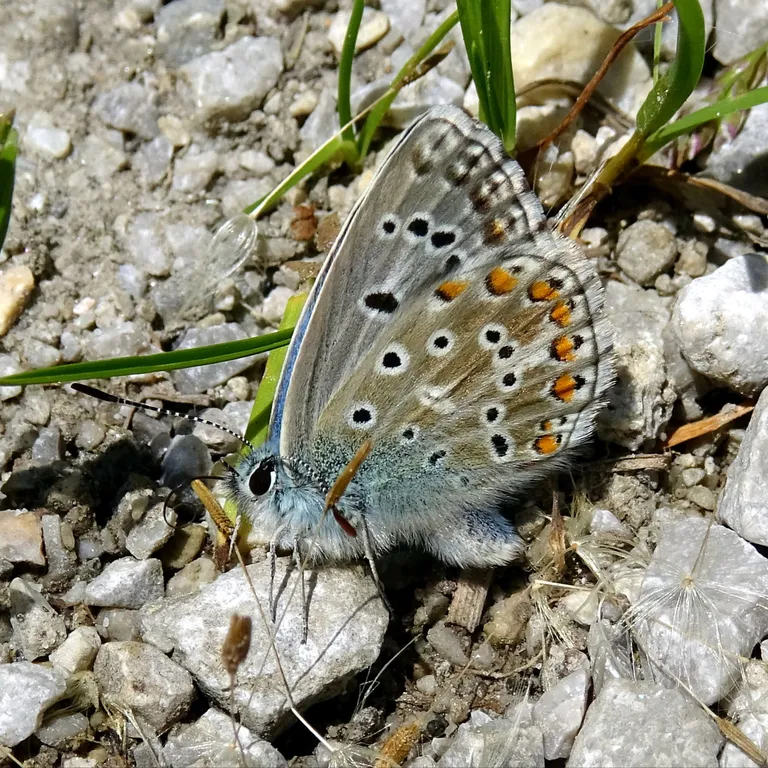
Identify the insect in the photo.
Lysandra bellargus
